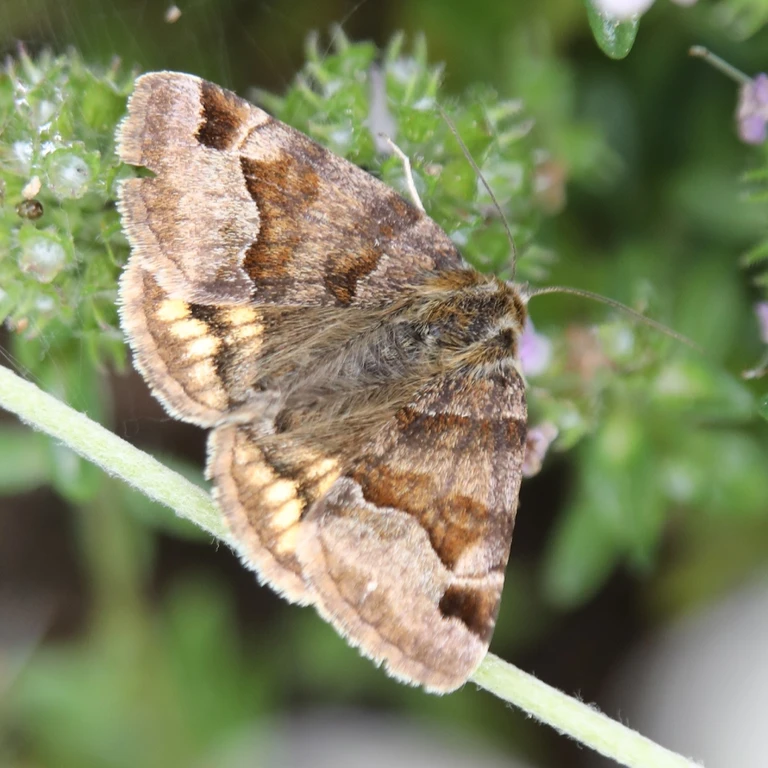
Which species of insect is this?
Euclidia glyphica
